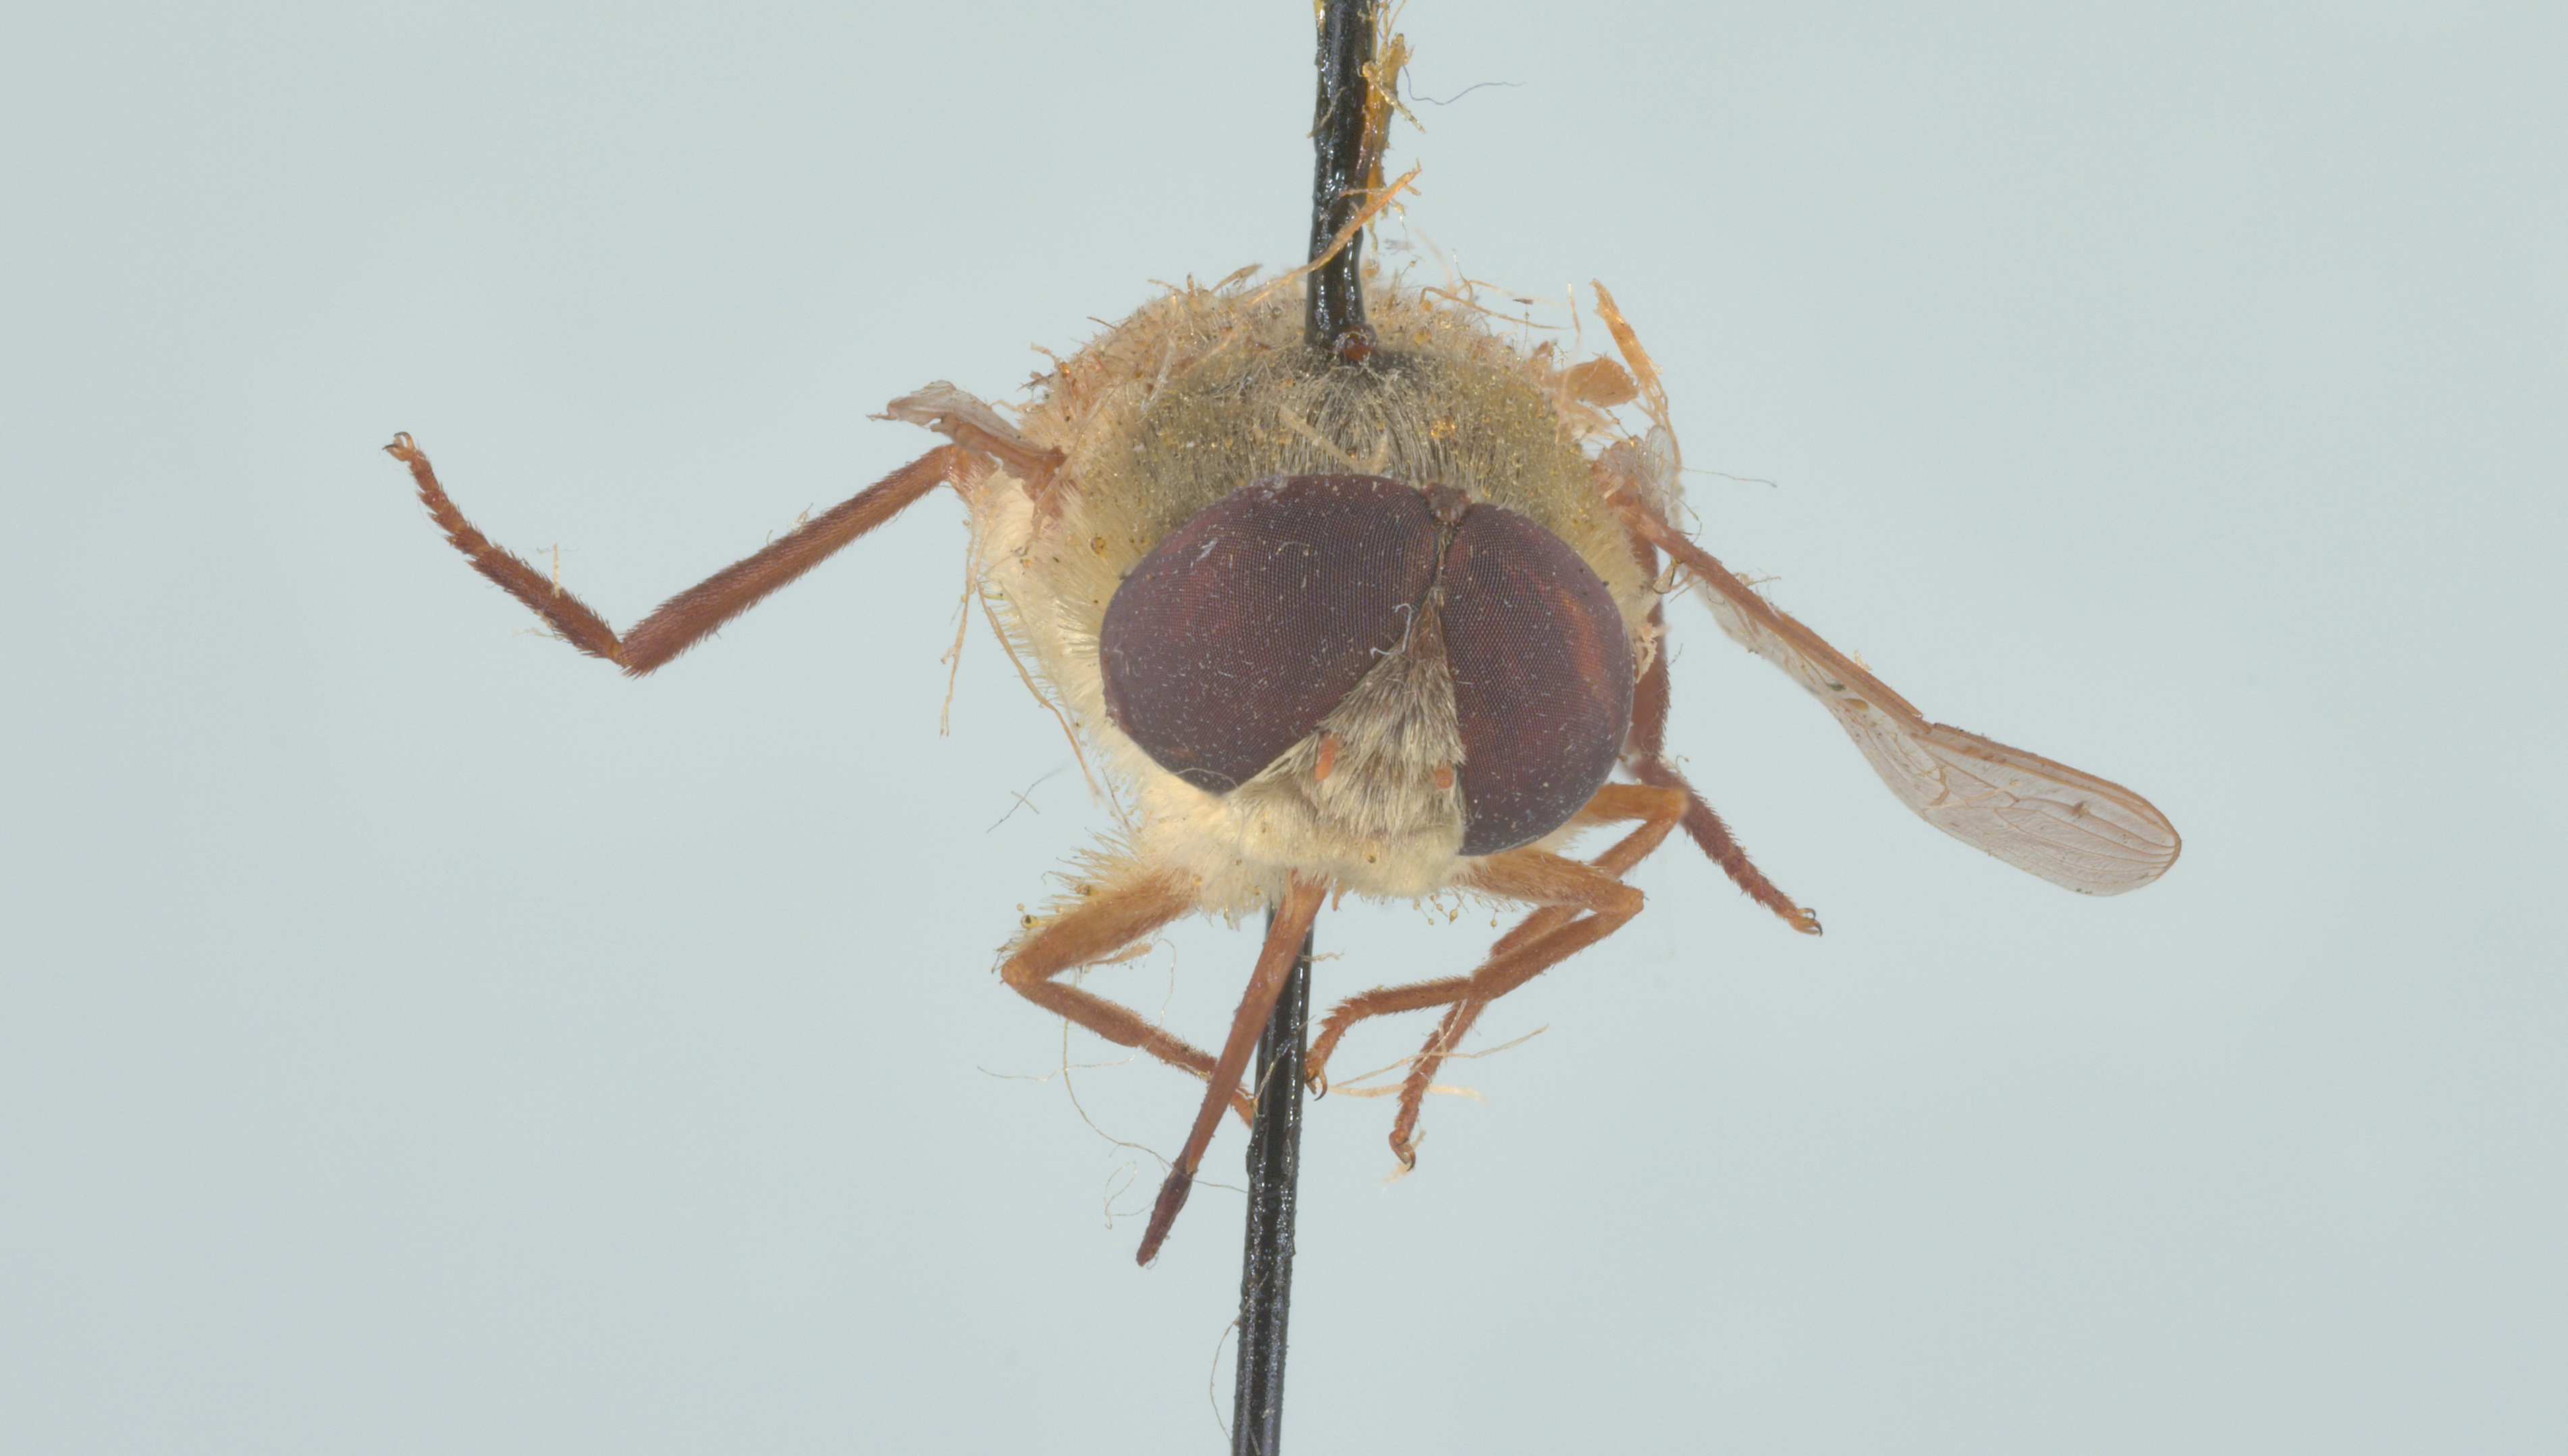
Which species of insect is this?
Neorhynchocephalus volaticus
